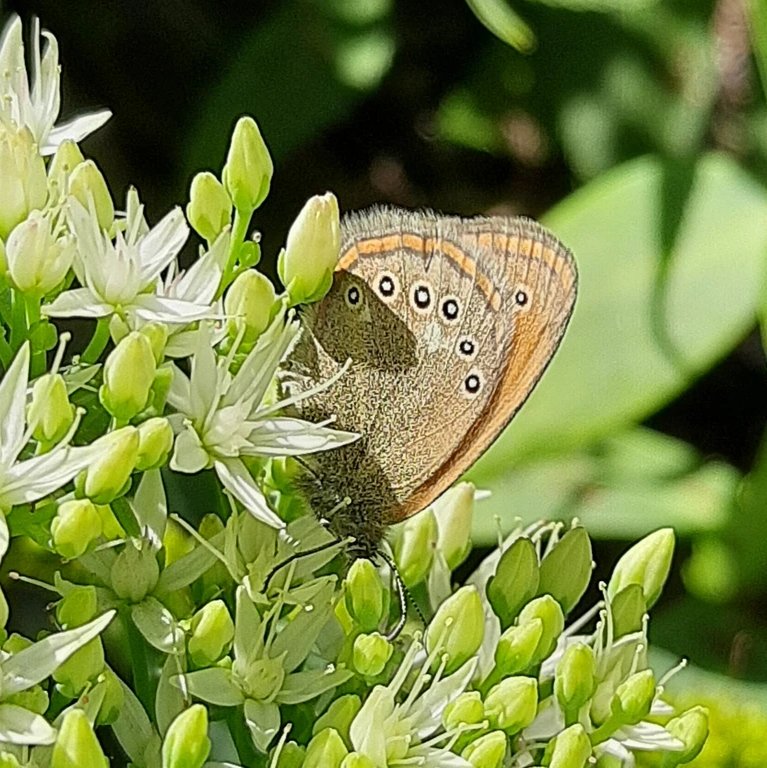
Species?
Coenonympha glycerion (also Coenonympha iphis)
